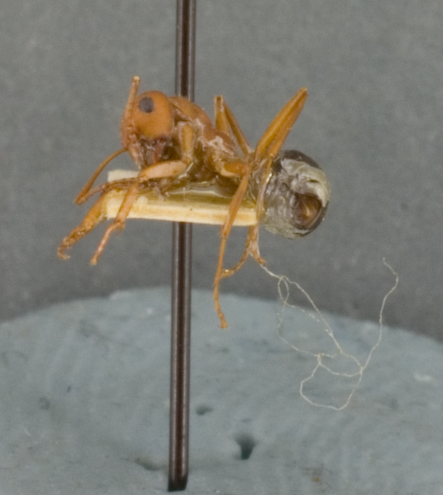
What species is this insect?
Formica microgyna
